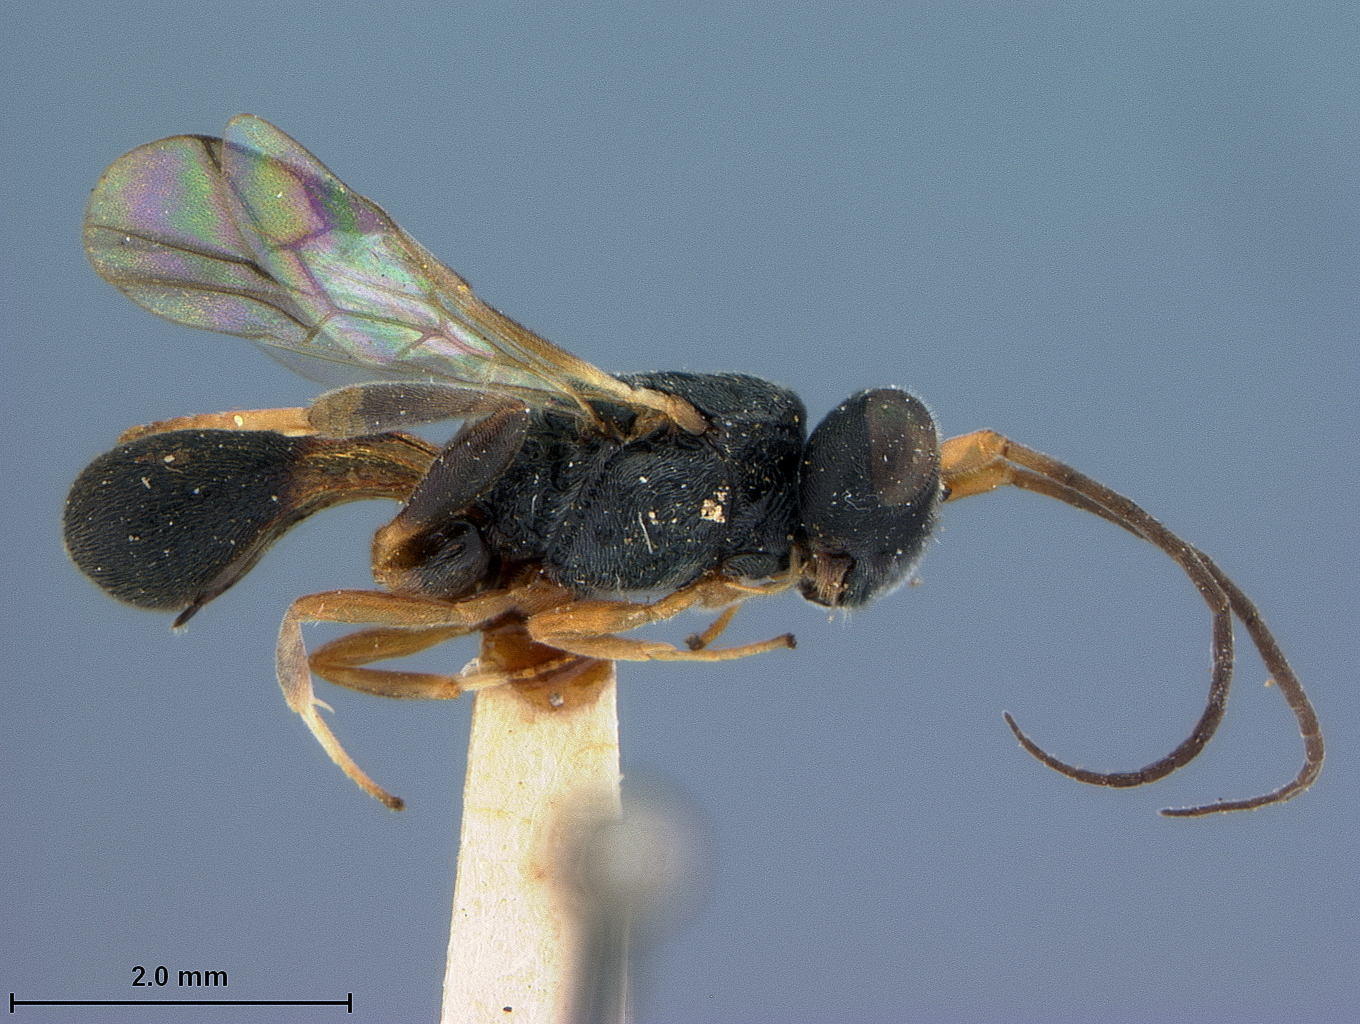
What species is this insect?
Megachelonus areolellus
